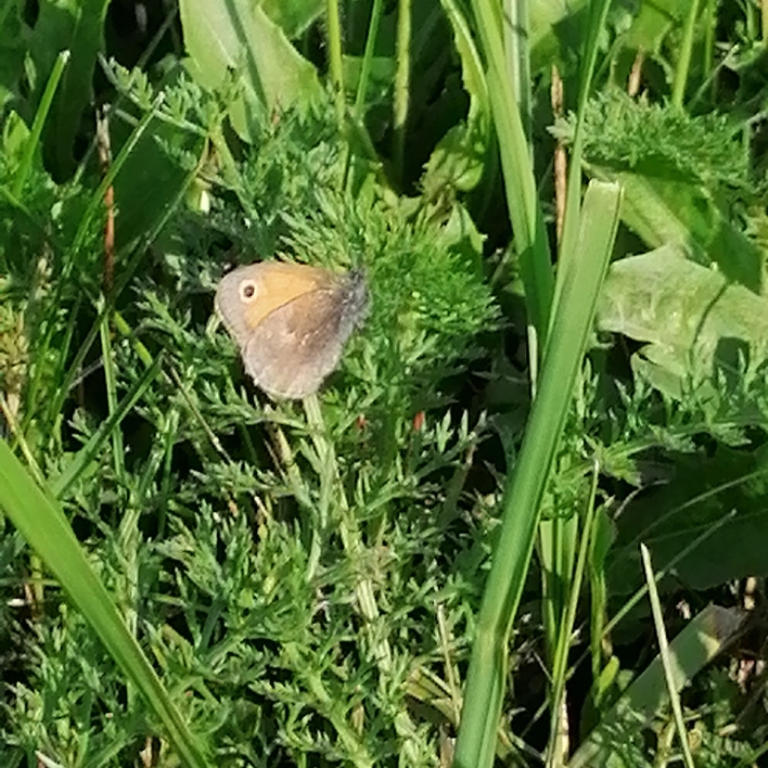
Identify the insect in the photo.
Coenonympha pamphilus
